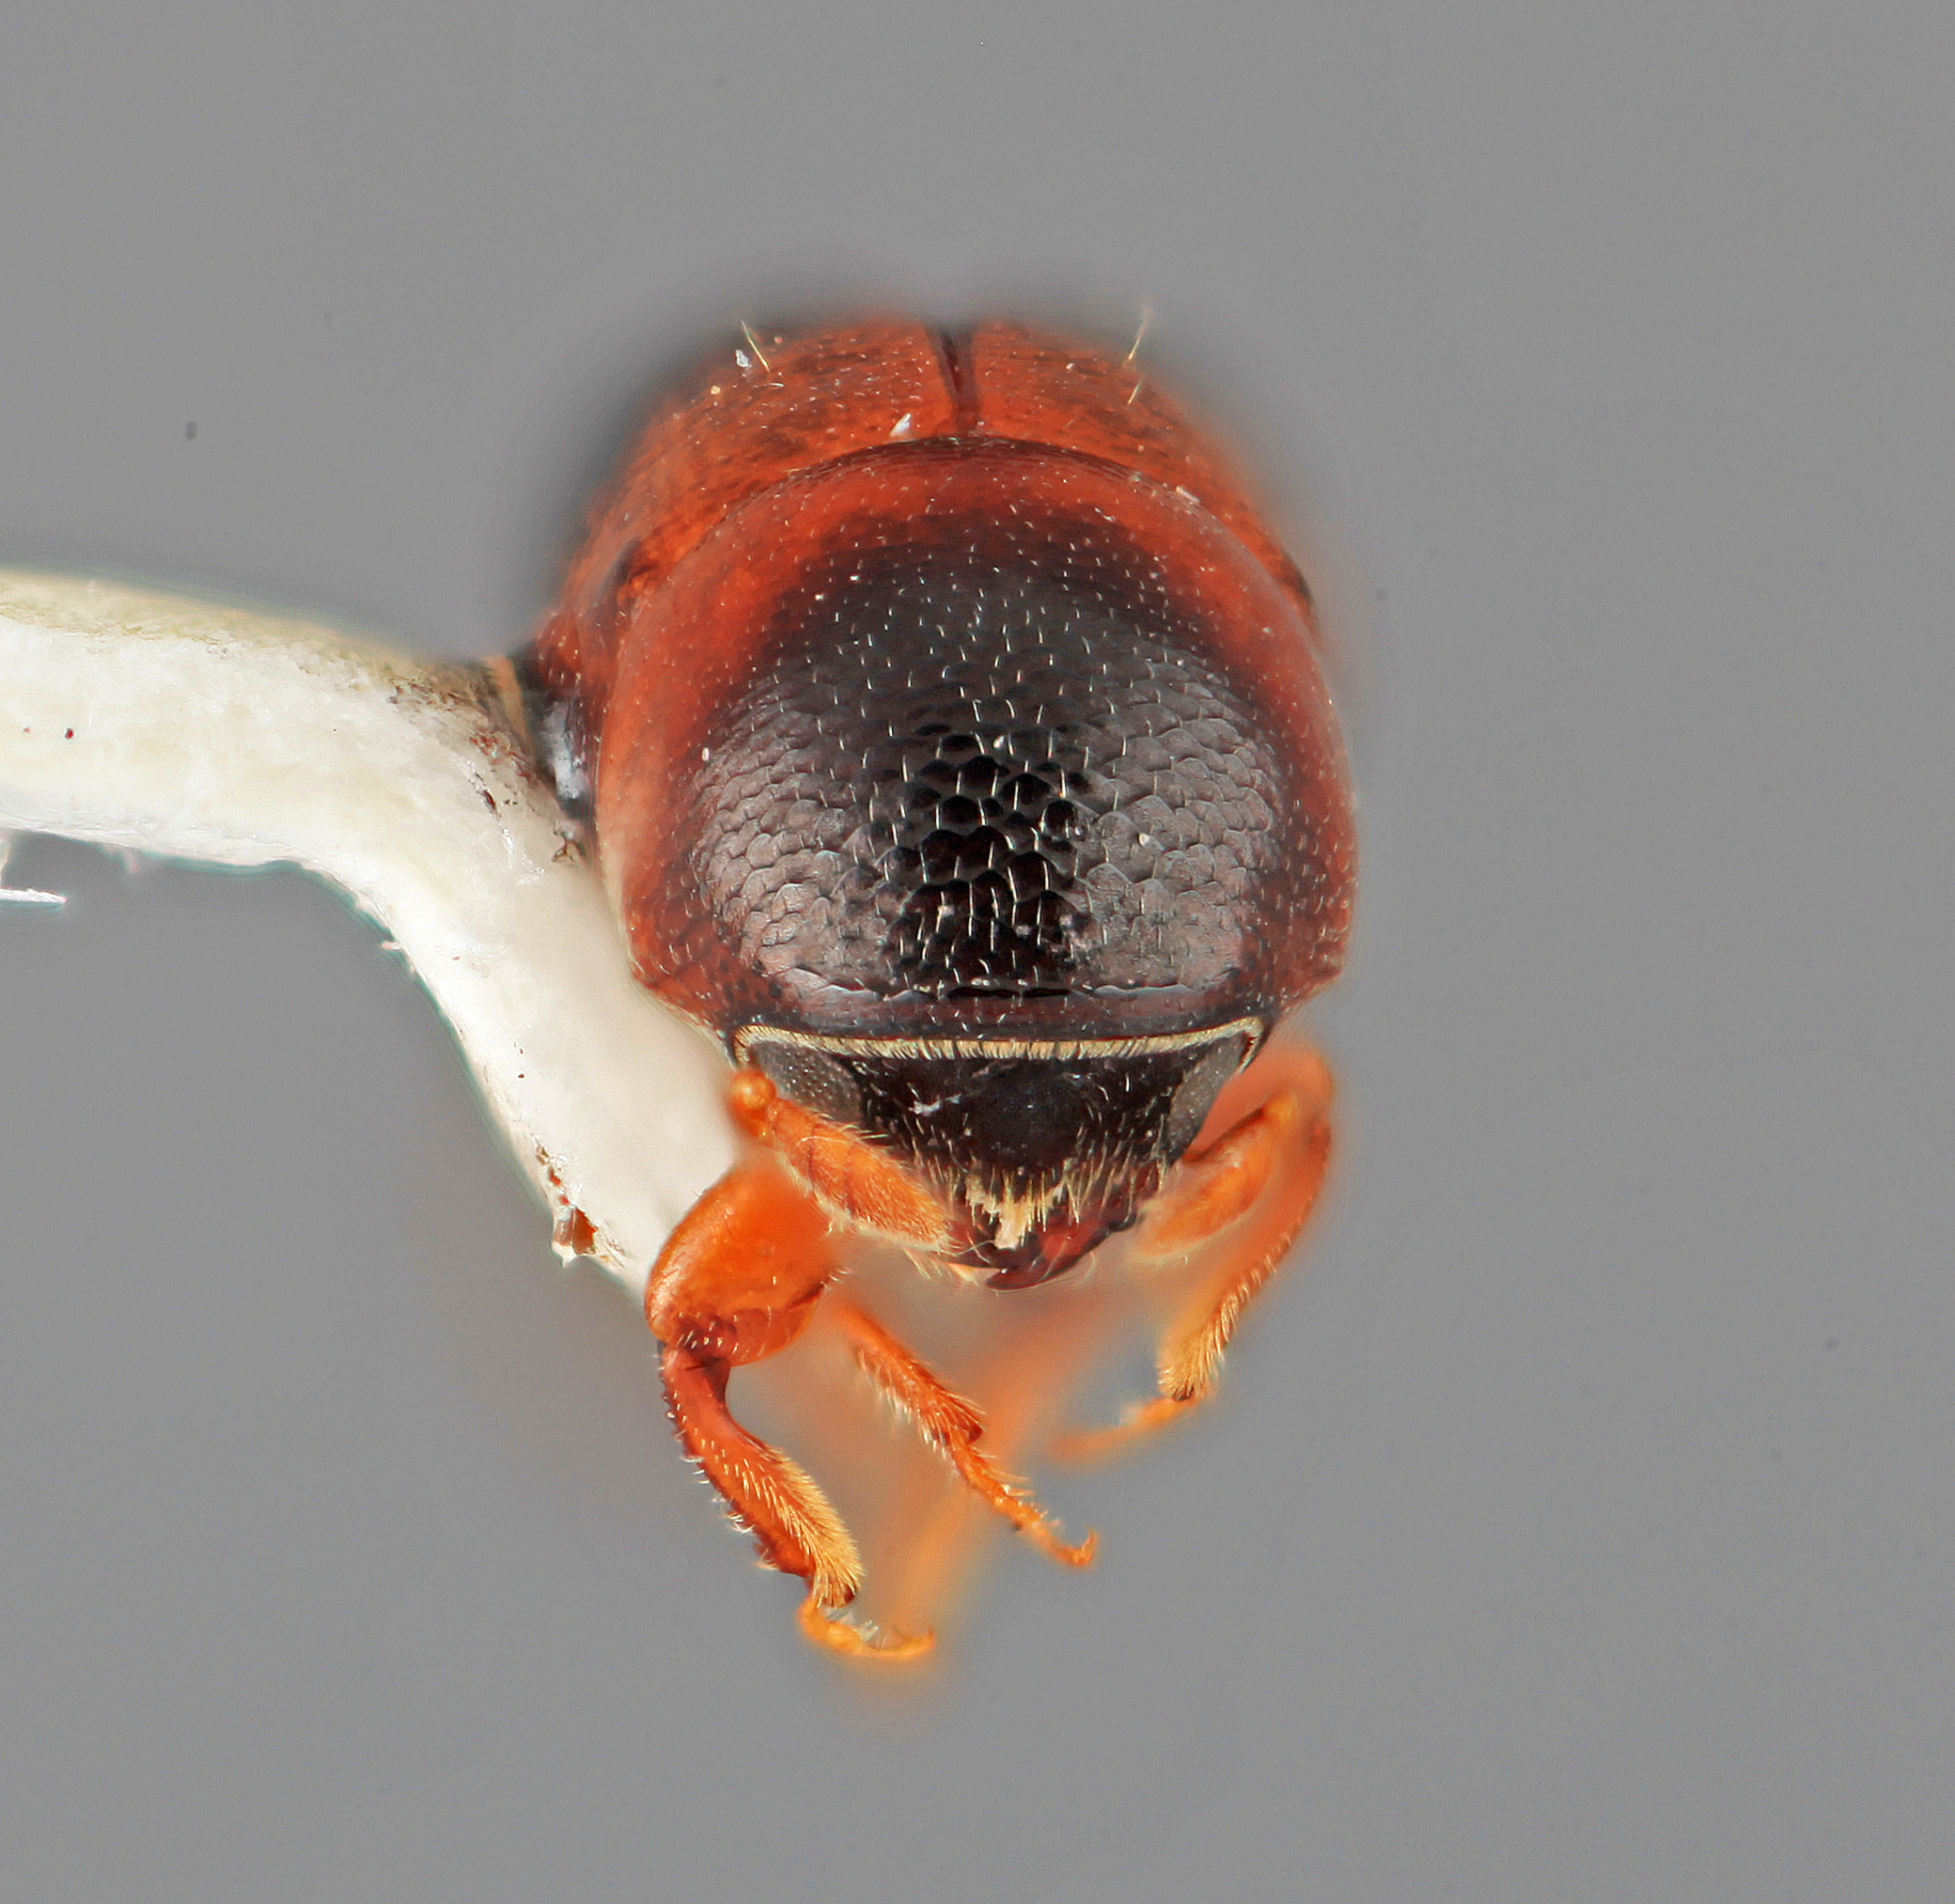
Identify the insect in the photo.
Tricolus subopacus
